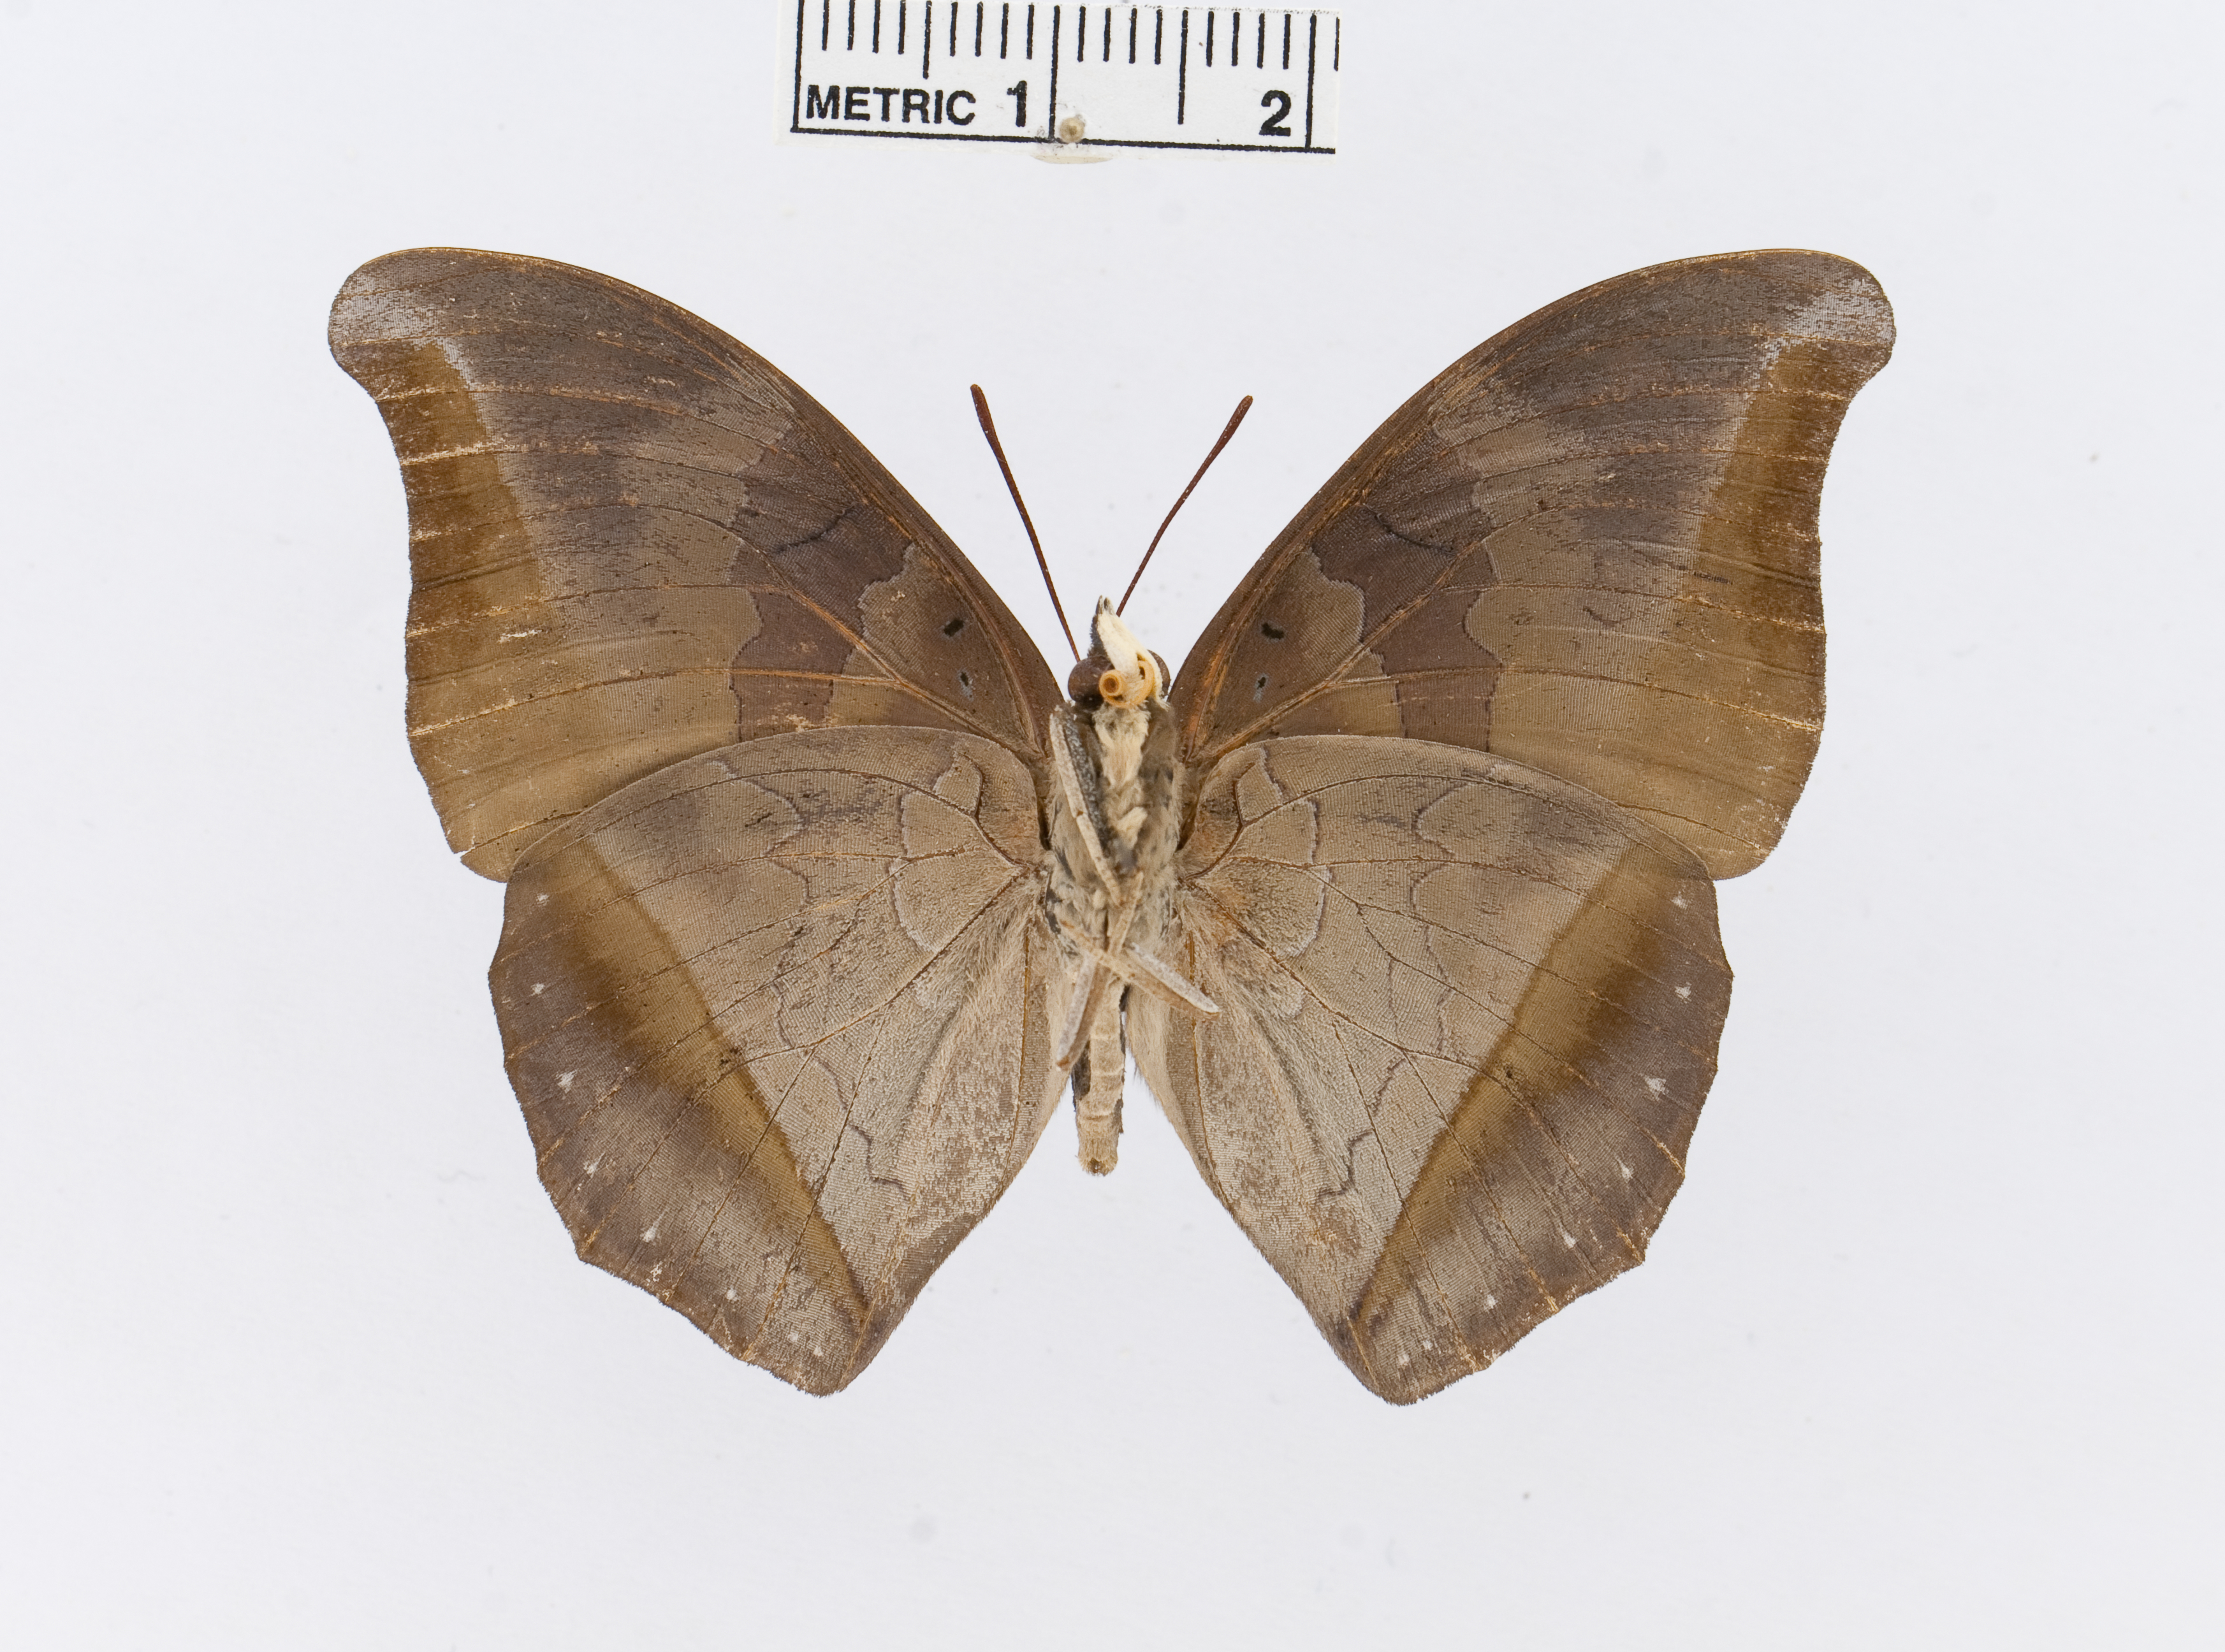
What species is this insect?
Charaxes mycerina
